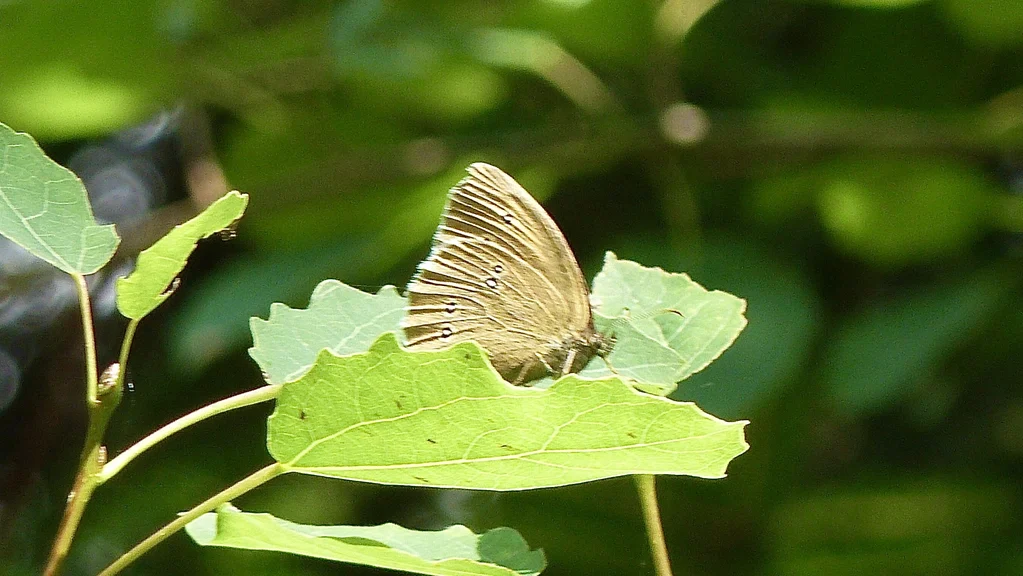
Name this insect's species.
Aphantopus hyperantus
